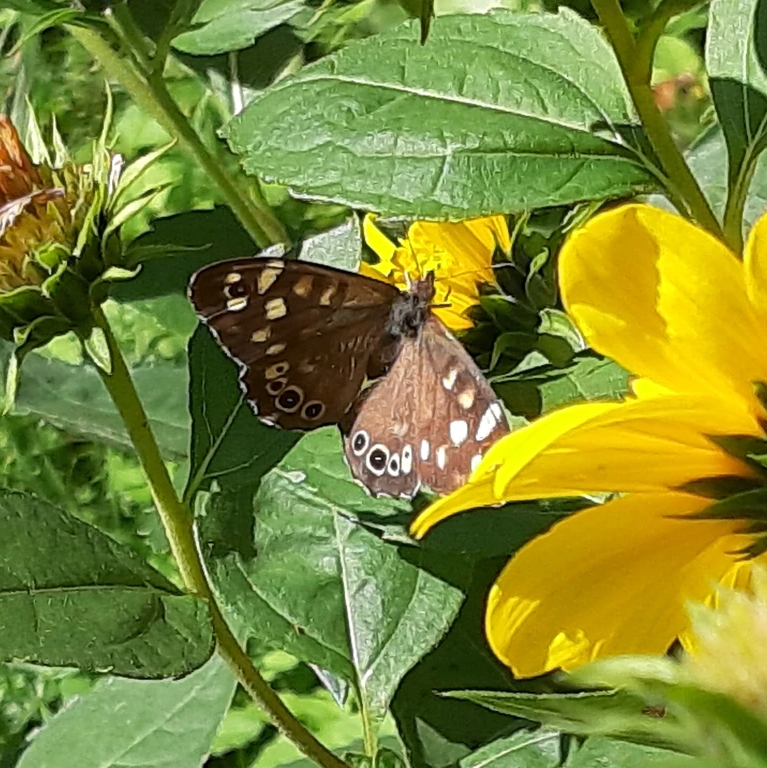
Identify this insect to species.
Pararge aegeria
